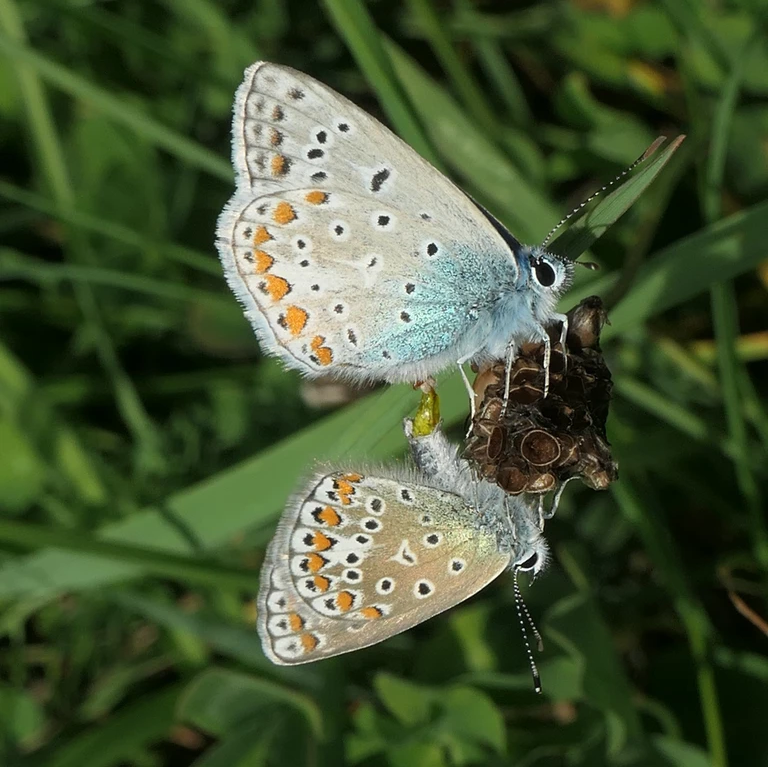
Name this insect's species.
Polyommatus icarus
